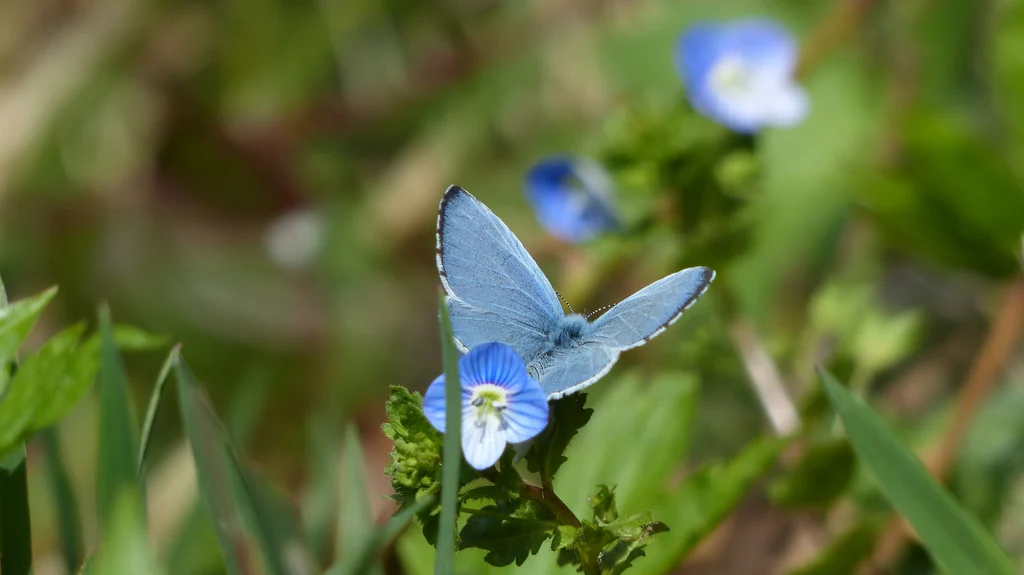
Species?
Celastrina argiolus
